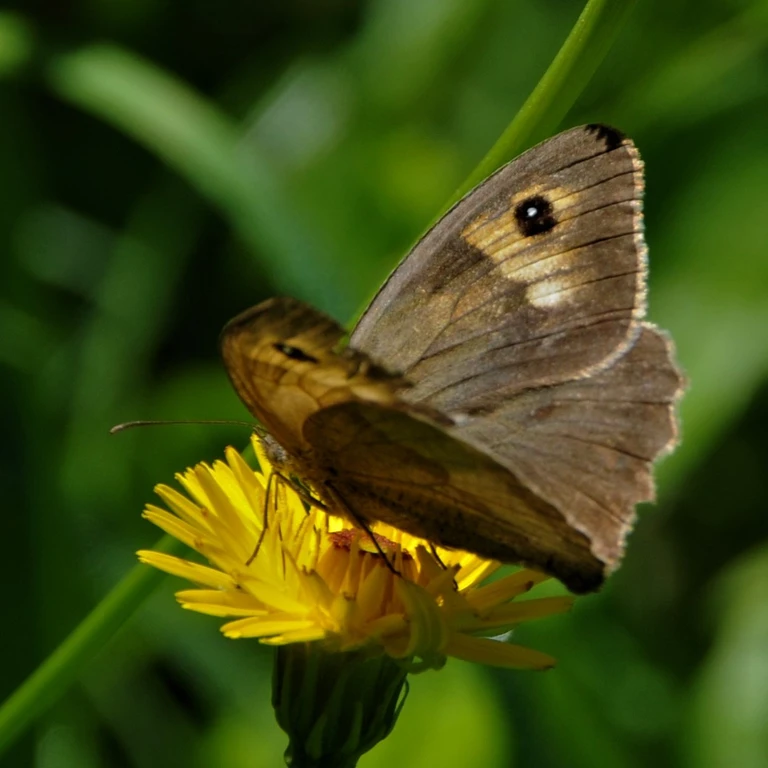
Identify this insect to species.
Maniola jurtina
